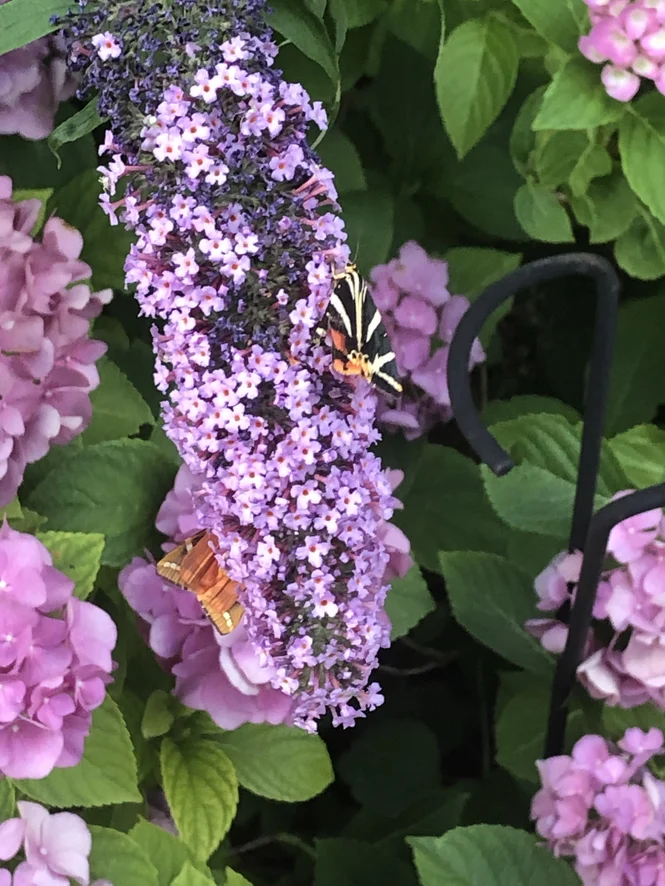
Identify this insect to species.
Euplagia quadripunctaria
